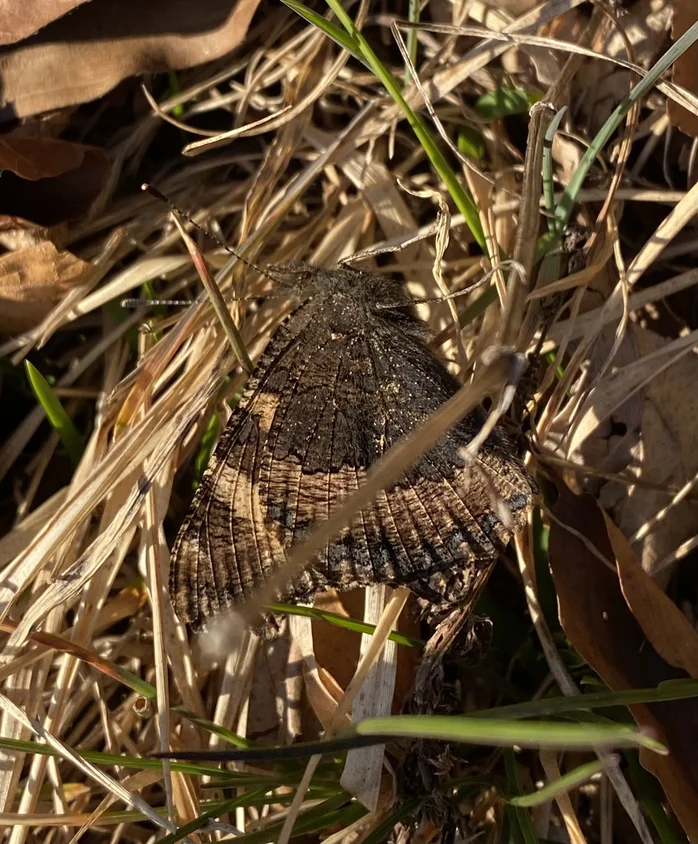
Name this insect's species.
Nymphalis polychloros
